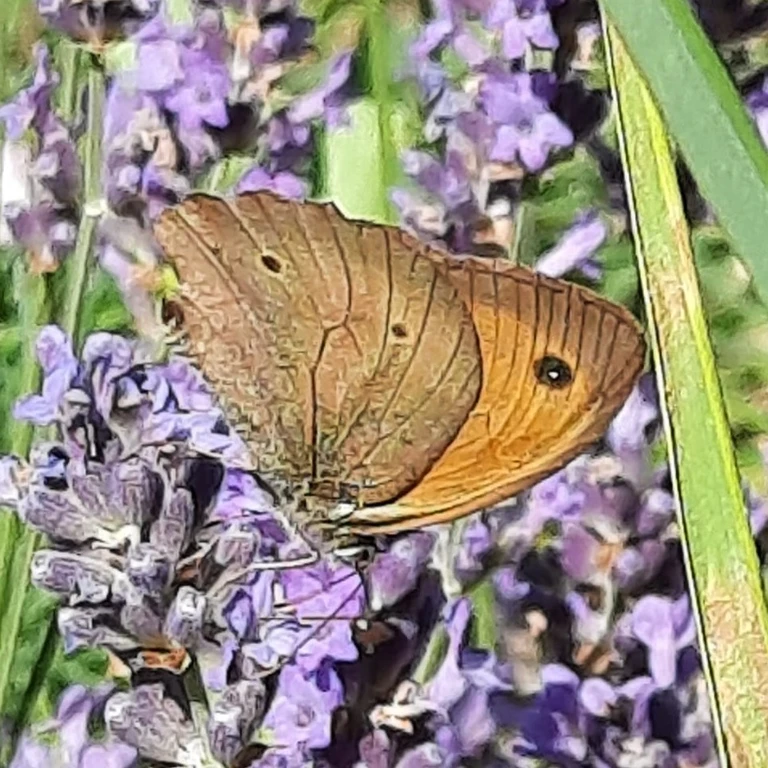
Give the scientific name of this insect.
Maniola jurtina
